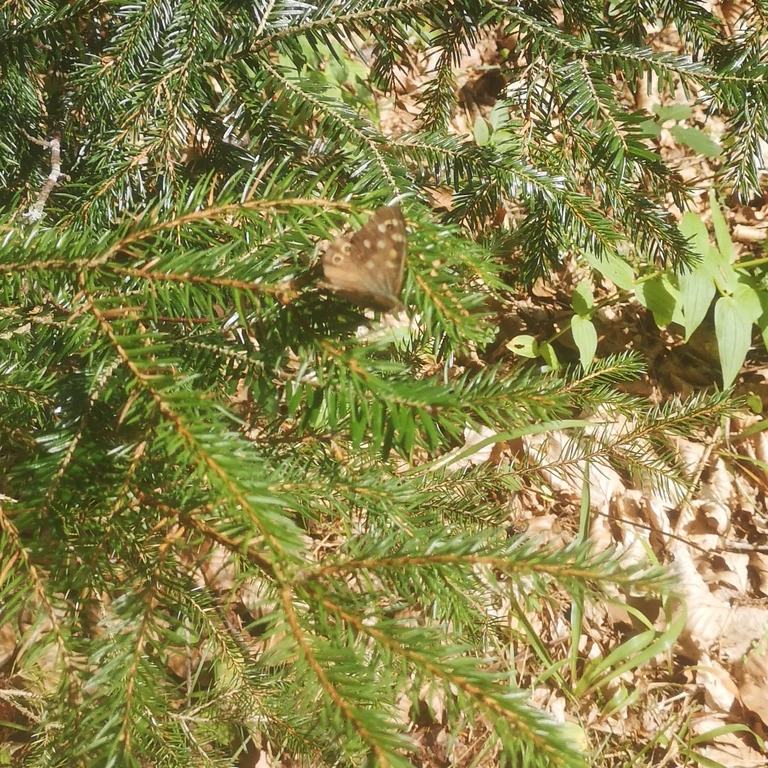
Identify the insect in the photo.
Pararge aegeria
